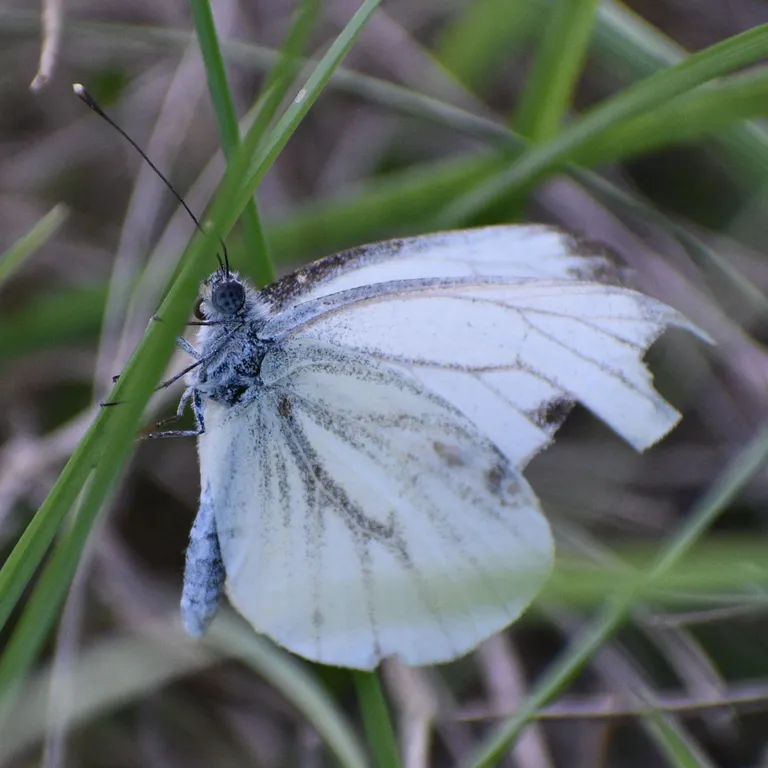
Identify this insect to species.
Pieris napi
